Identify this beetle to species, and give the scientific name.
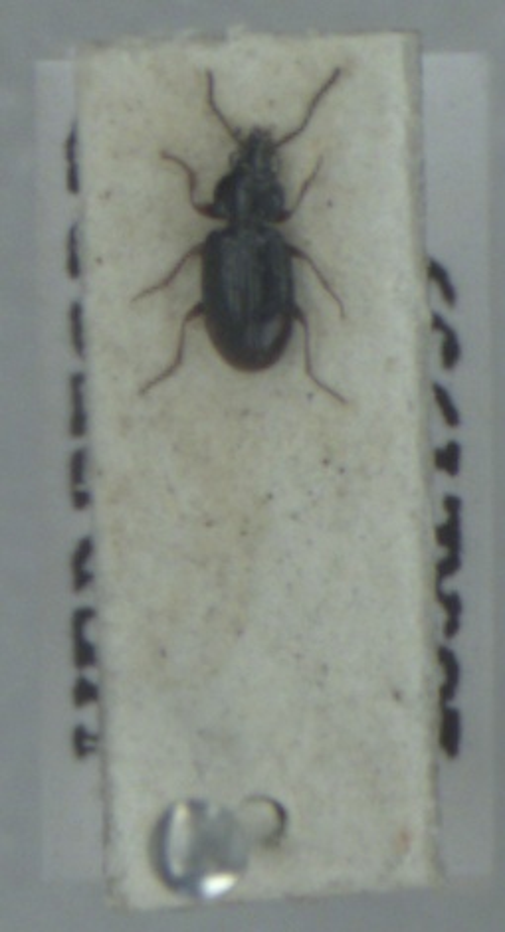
Bembidion guttula
